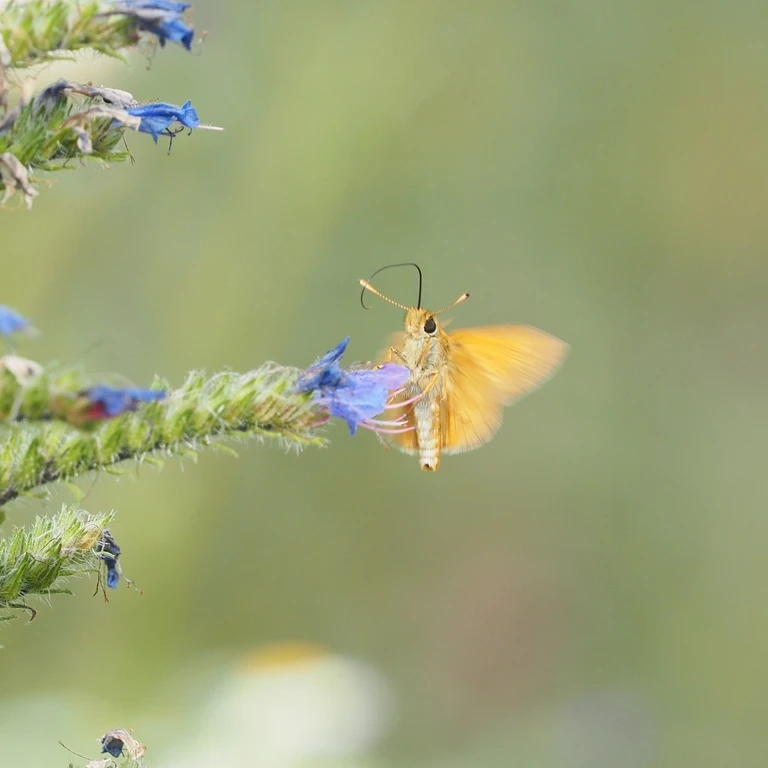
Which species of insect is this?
Ochlodes sylvanus (also Ochlodes venata)
